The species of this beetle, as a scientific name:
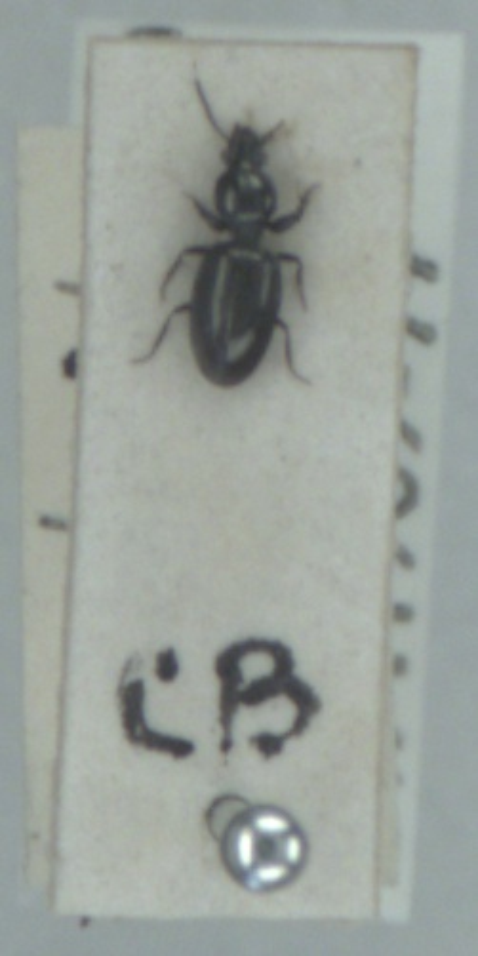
Dyschirius tristis
